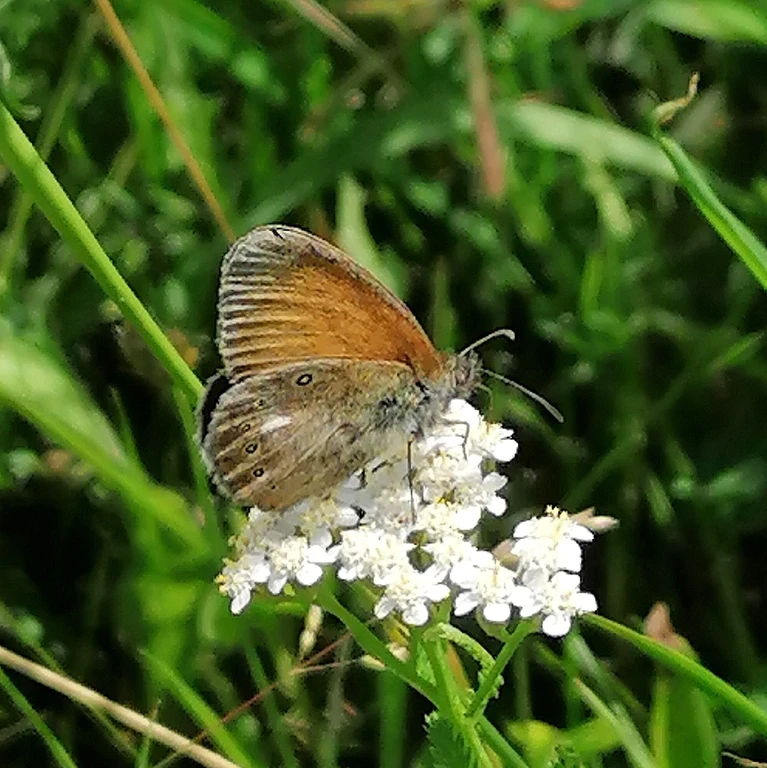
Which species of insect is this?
Coenonympha glycerion (also Coenonympha iphis)
